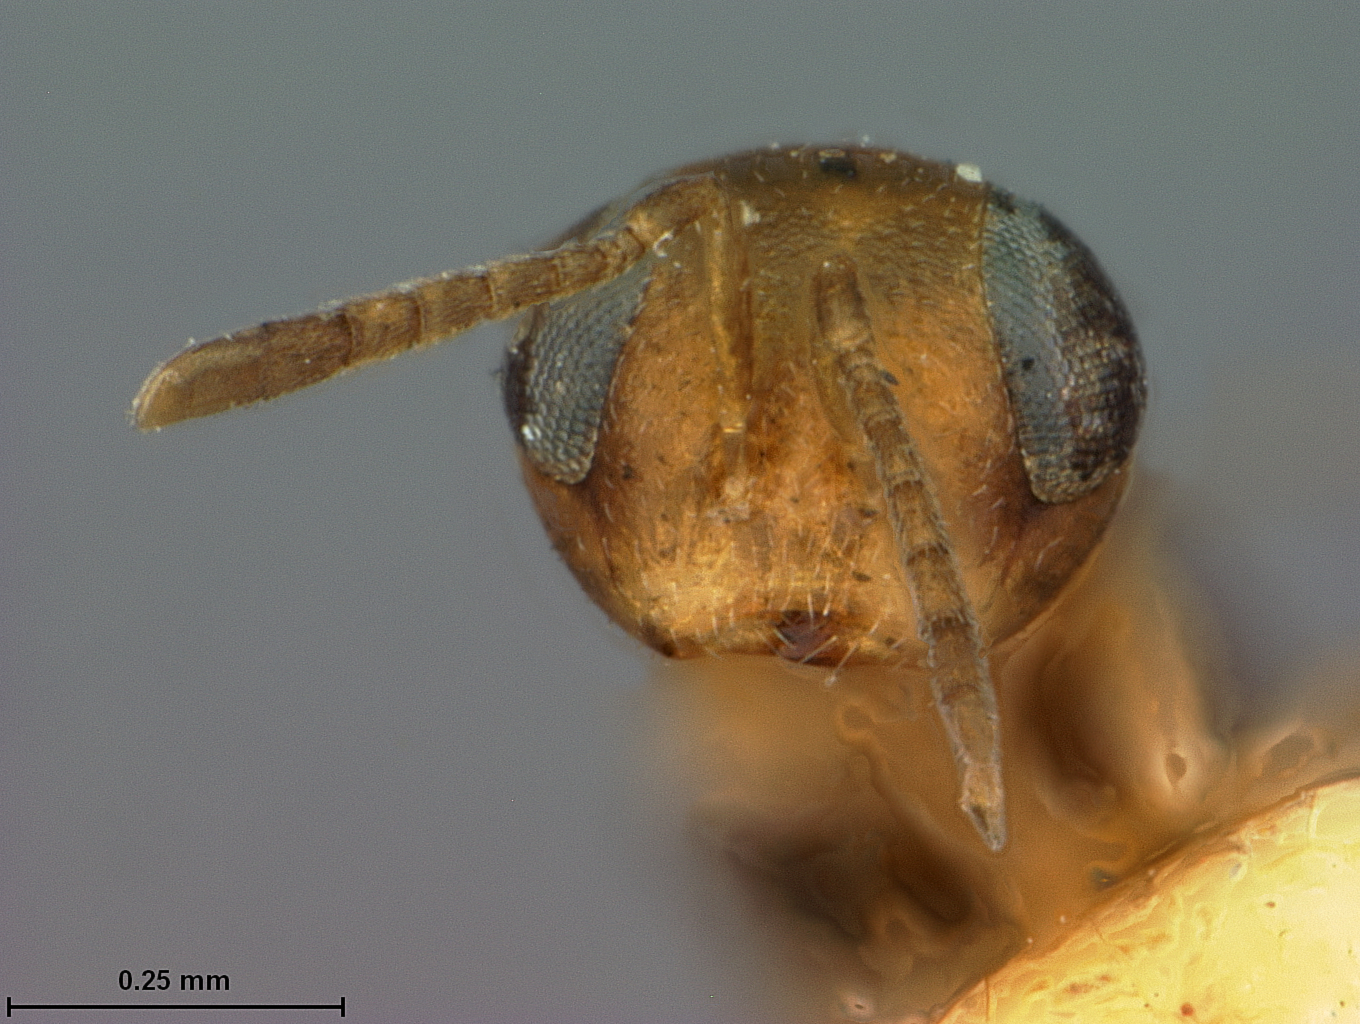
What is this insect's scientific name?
Choreia flavicincta
